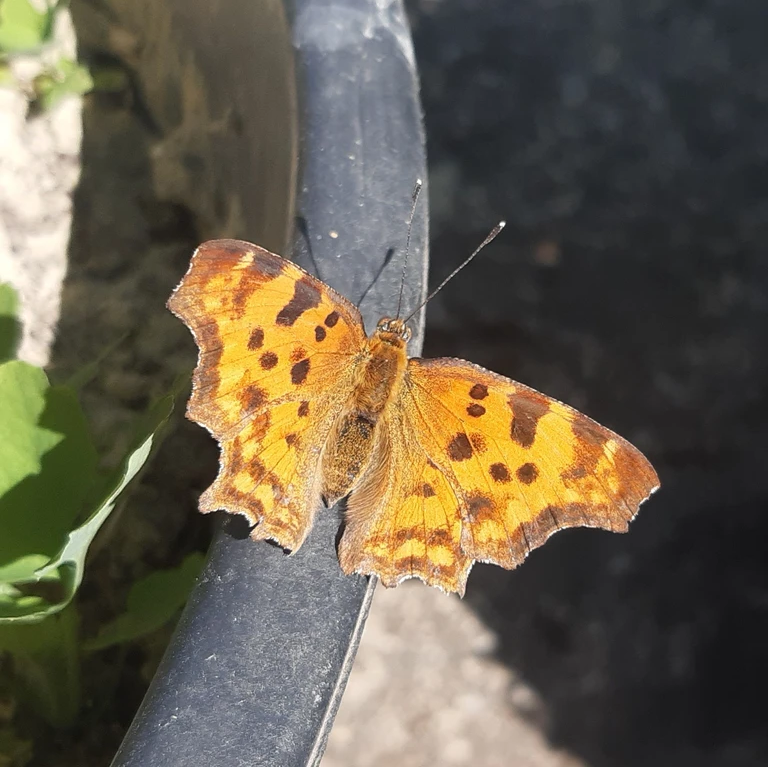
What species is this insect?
Polygonia c-album
